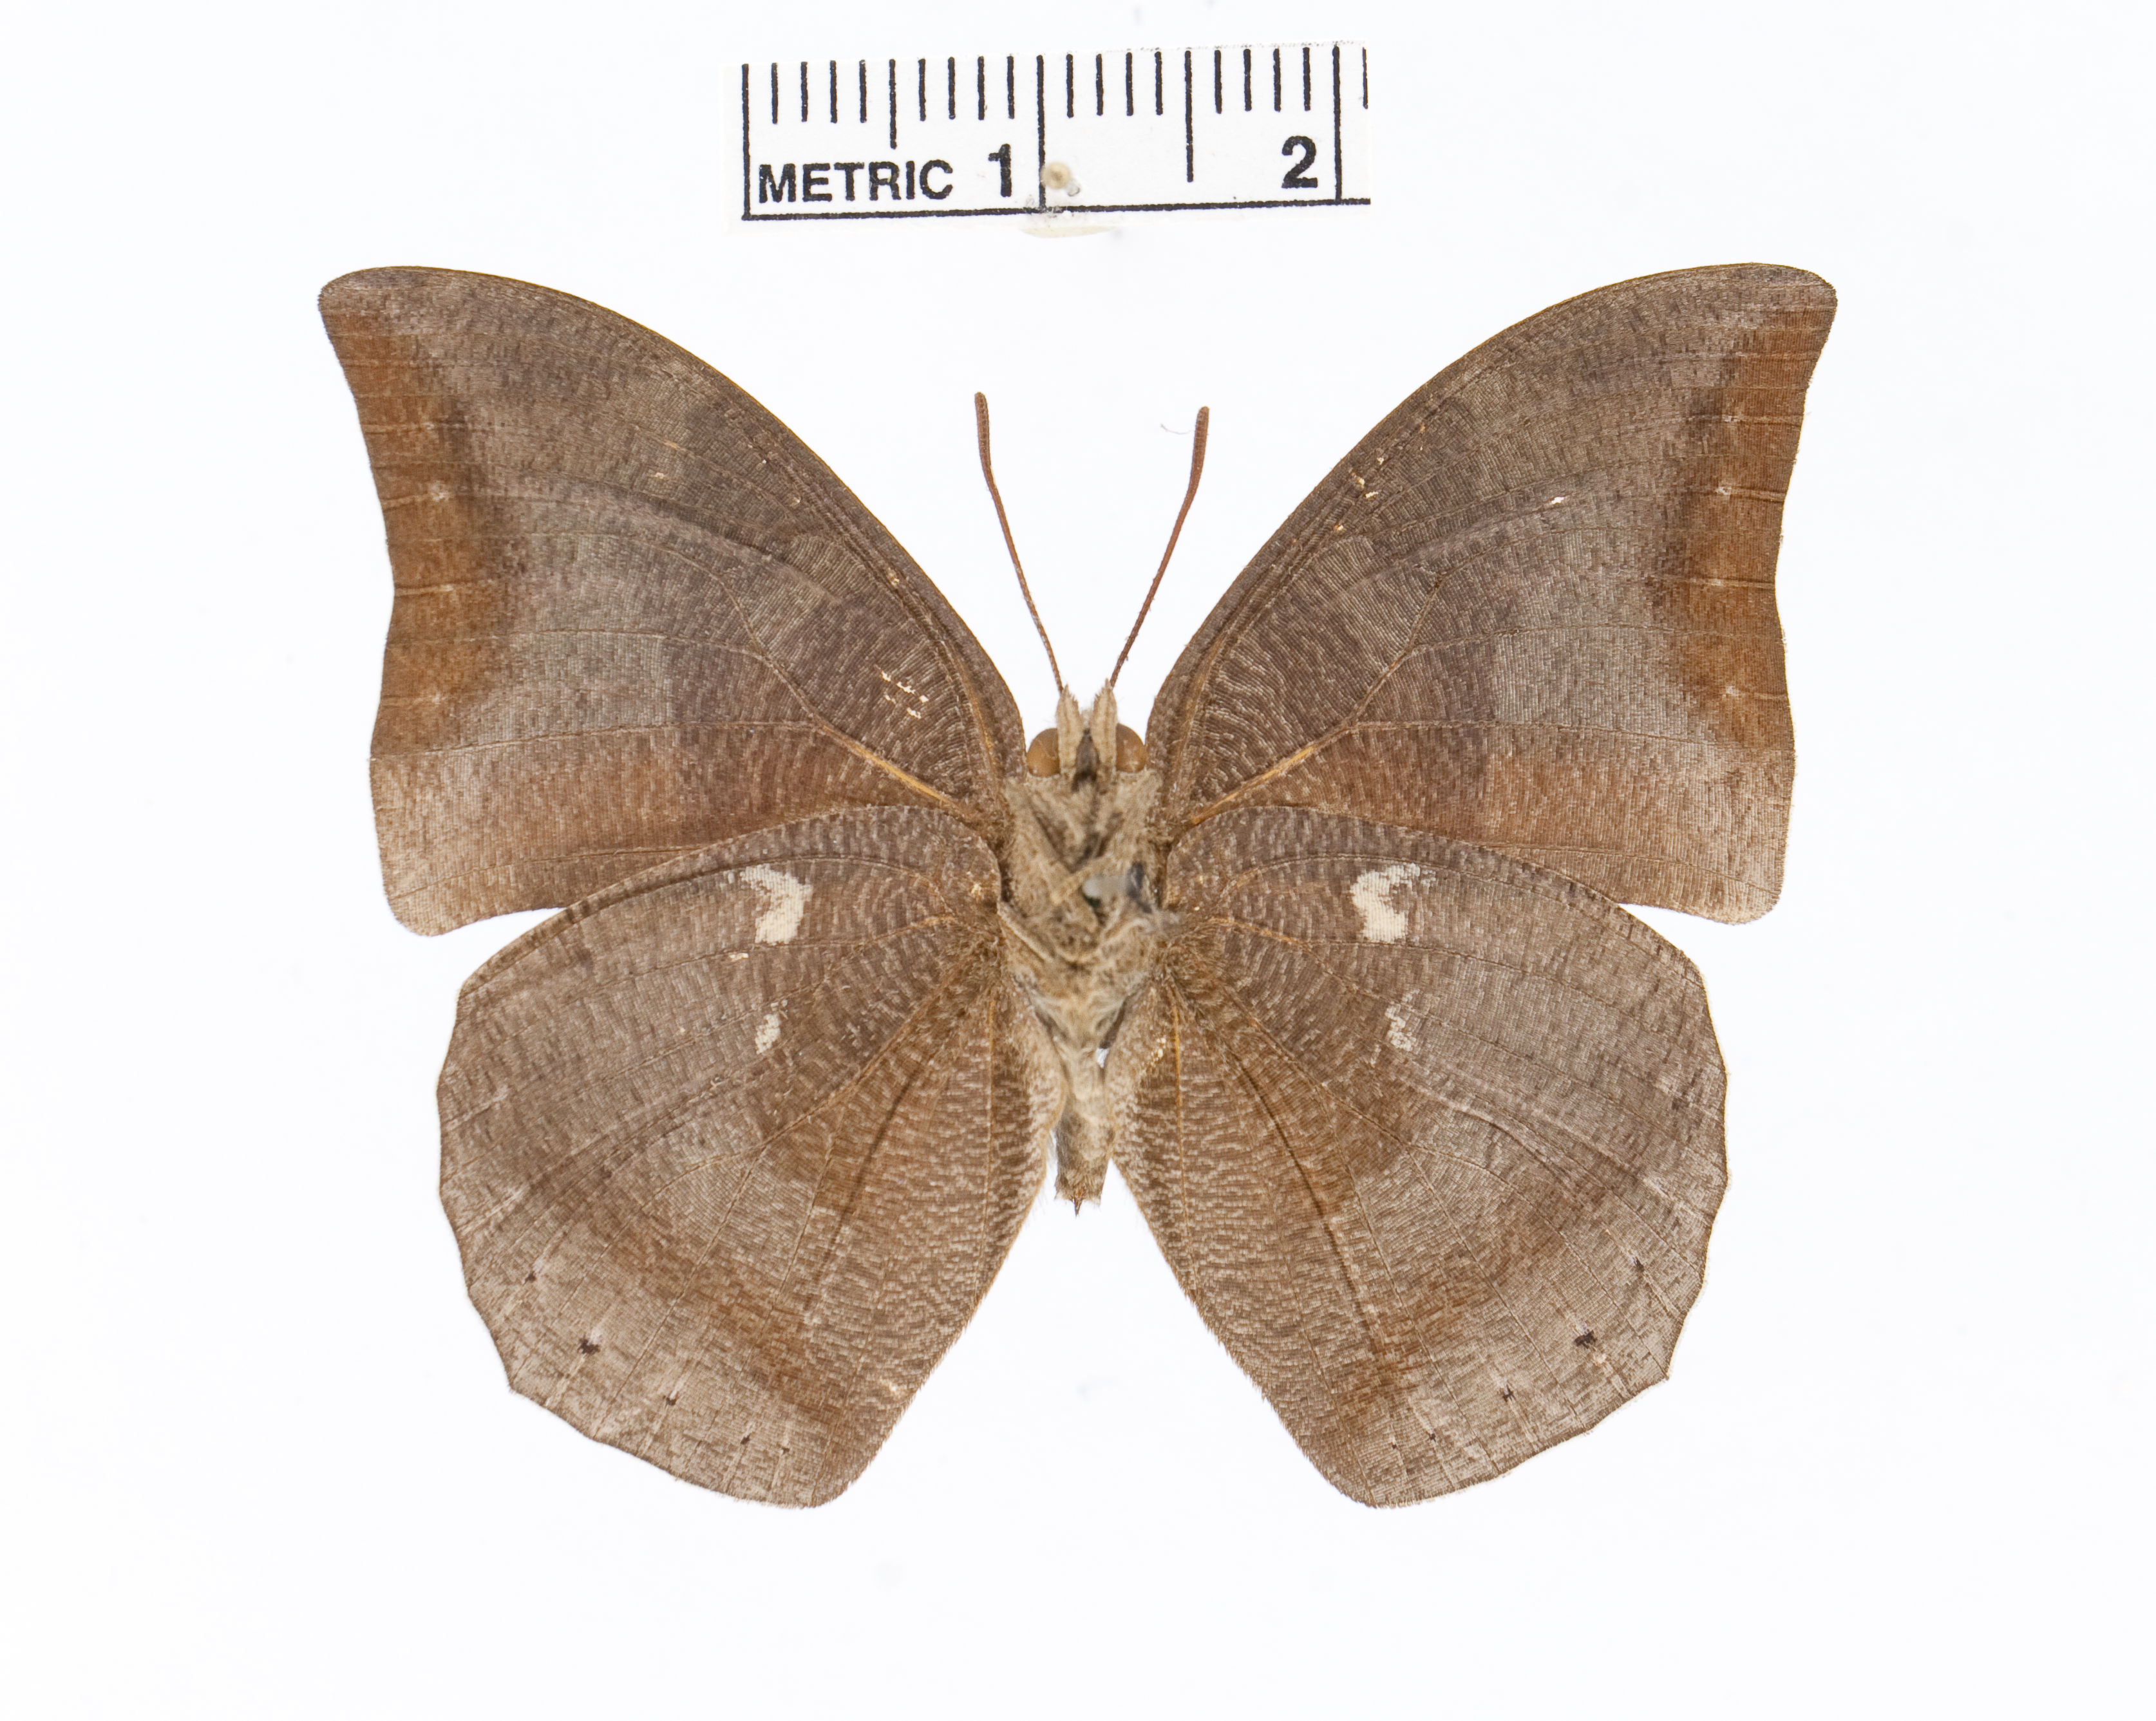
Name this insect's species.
Memphis acaudata
